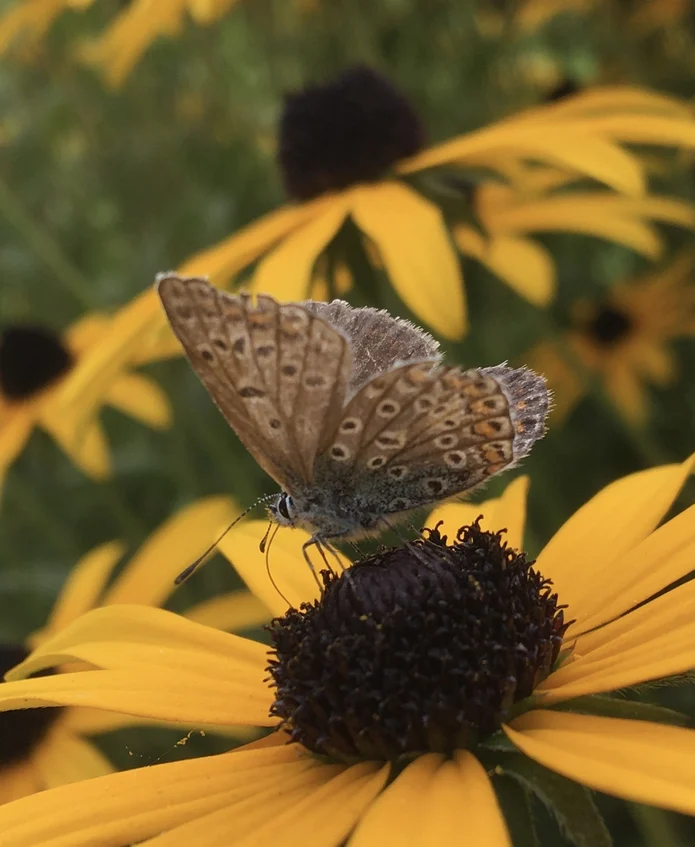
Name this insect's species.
Polyommatus icarus
